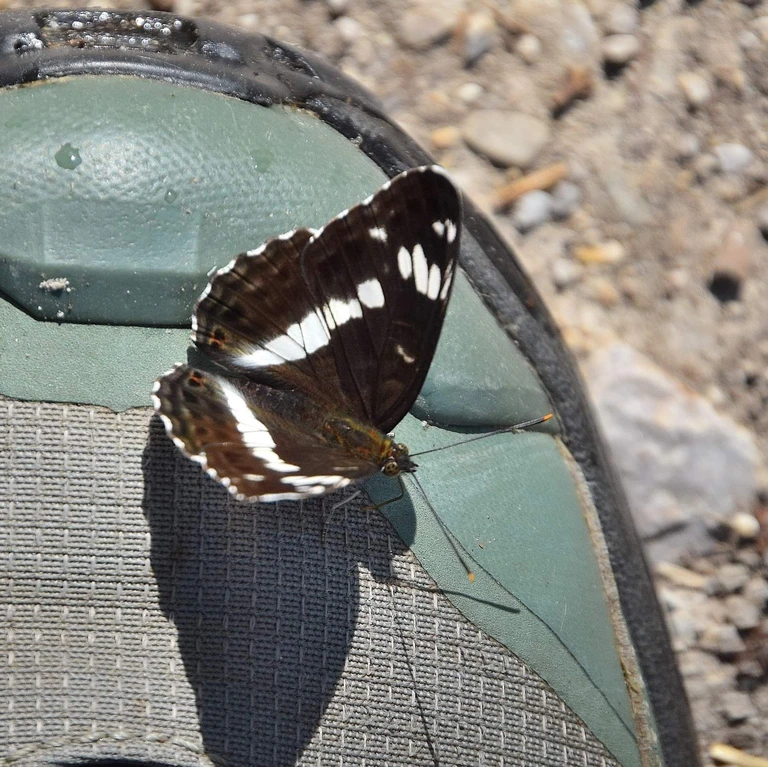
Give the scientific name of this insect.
Limenitis camilla (also Ladoga camilla)
